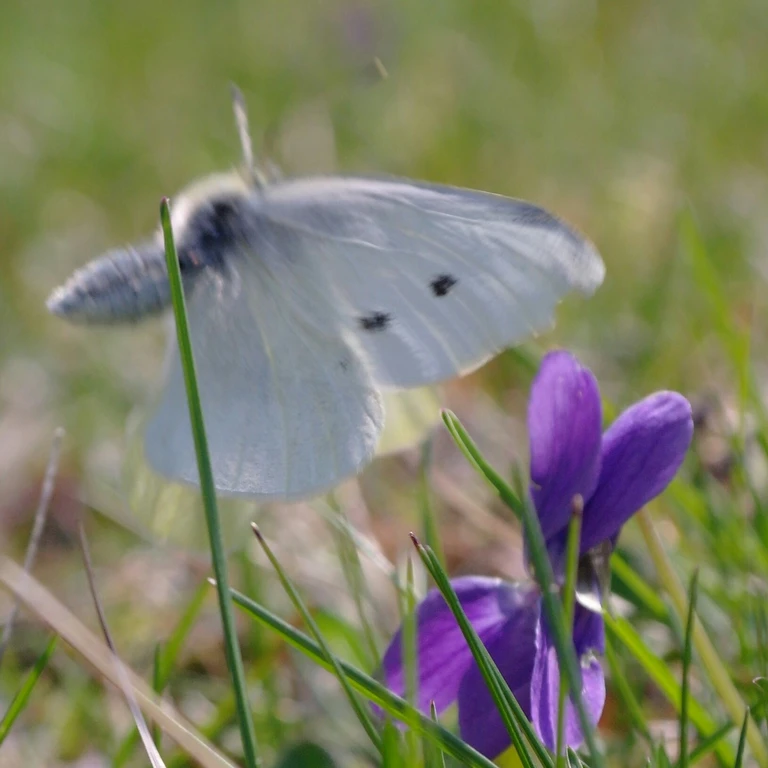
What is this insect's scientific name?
Pieris rapae
